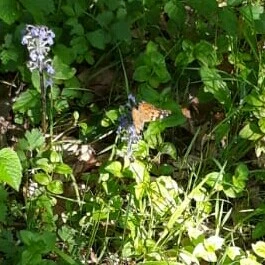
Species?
Vanessa cardui
